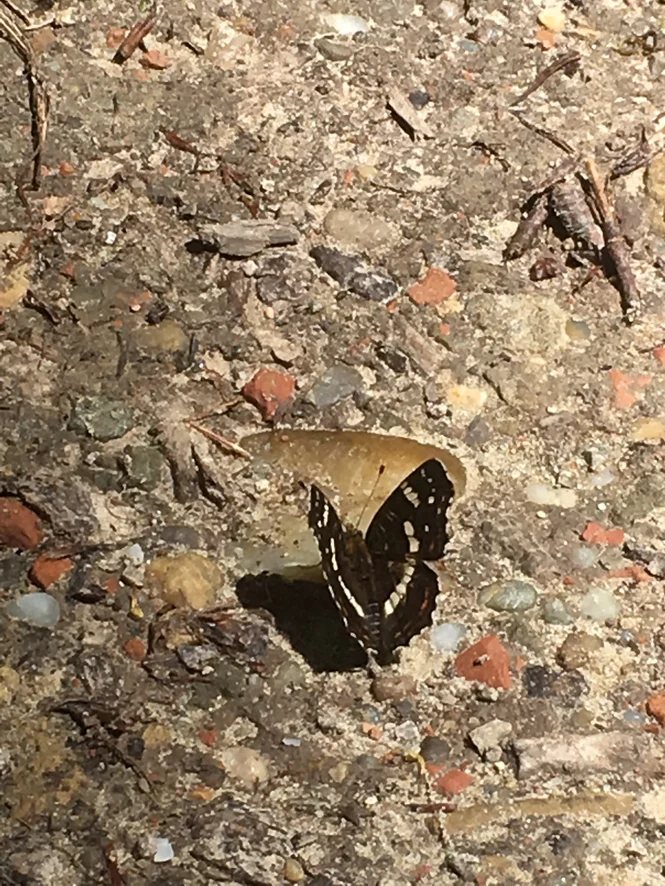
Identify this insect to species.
Araschnia levana
